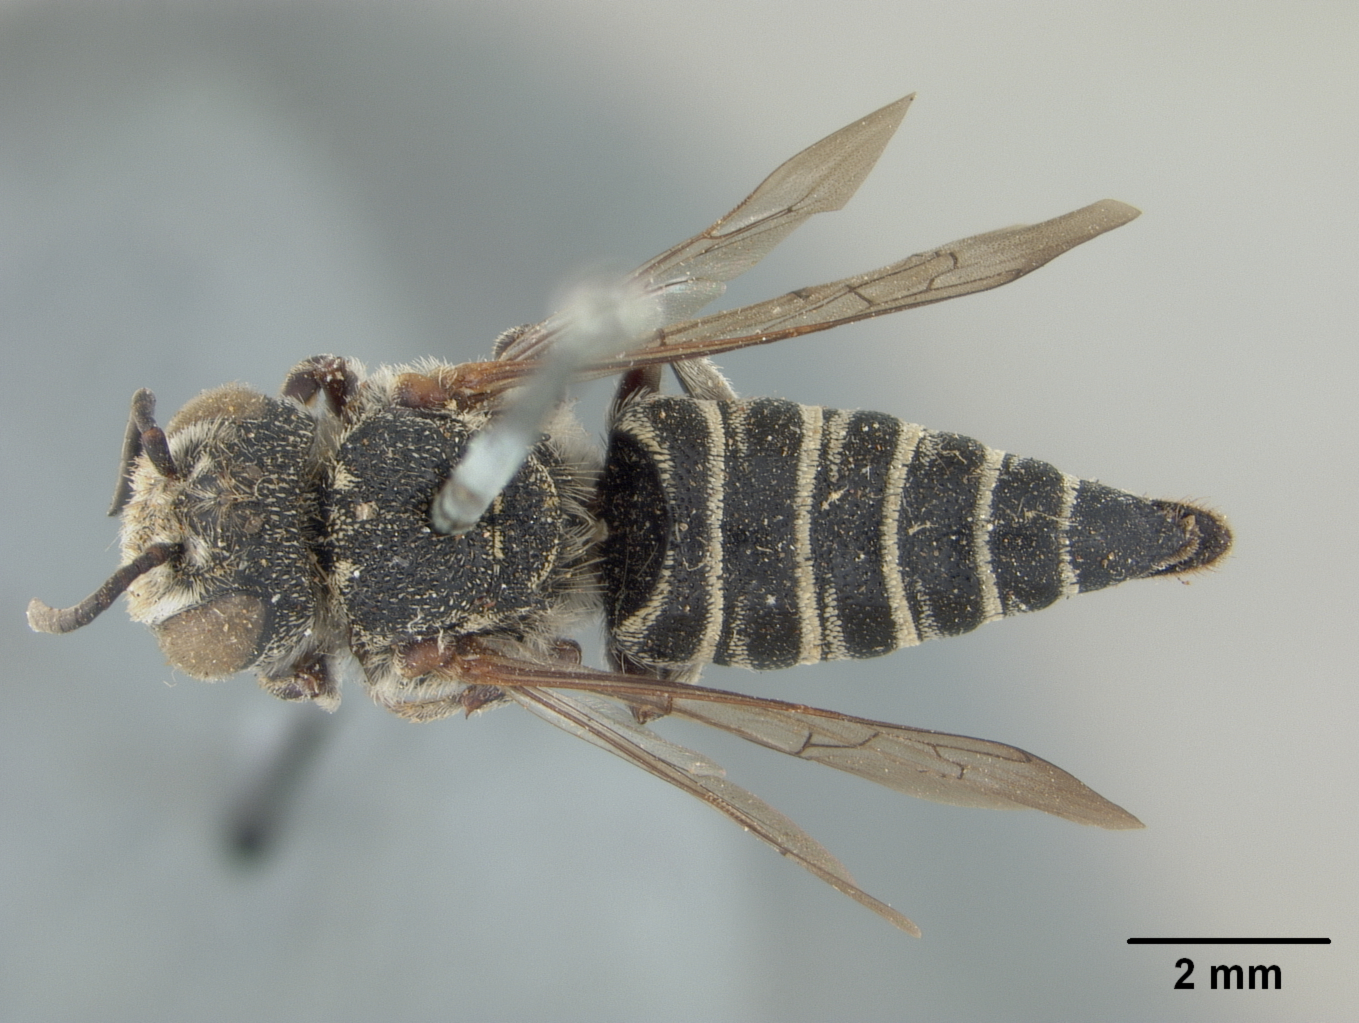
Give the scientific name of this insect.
Coelioxys apacheorum
